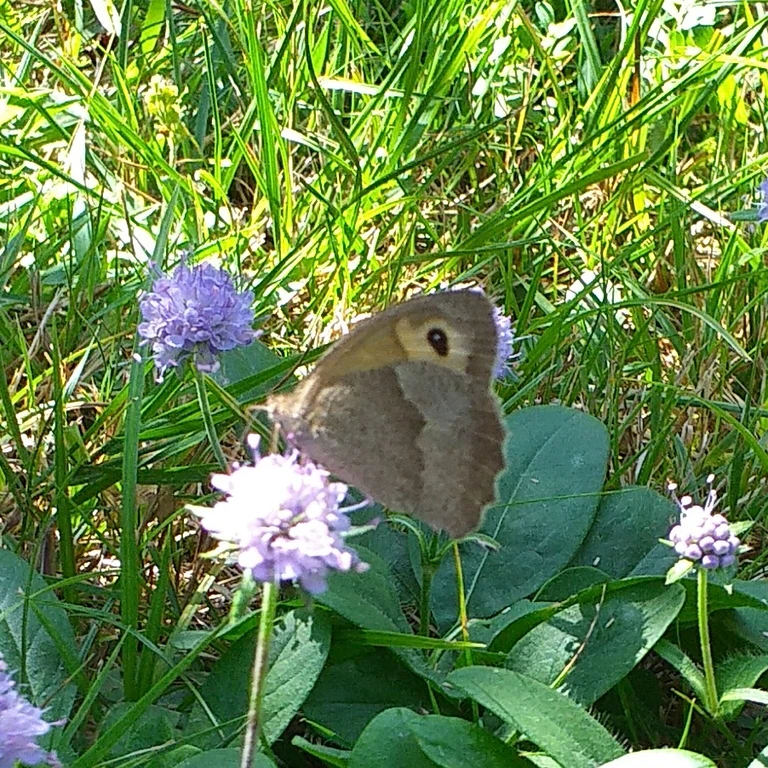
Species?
Minois dryas
